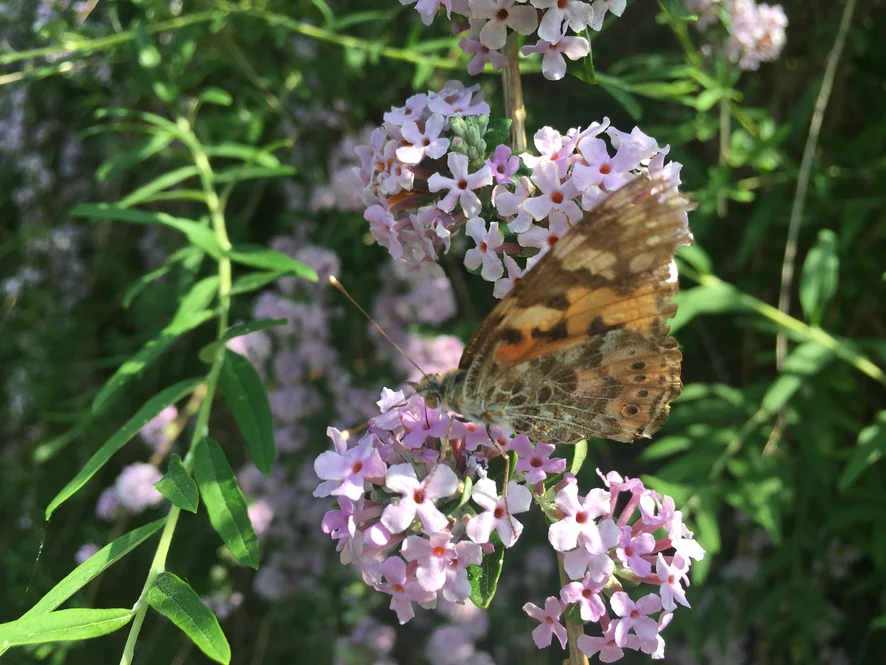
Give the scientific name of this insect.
Vanessa cardui
